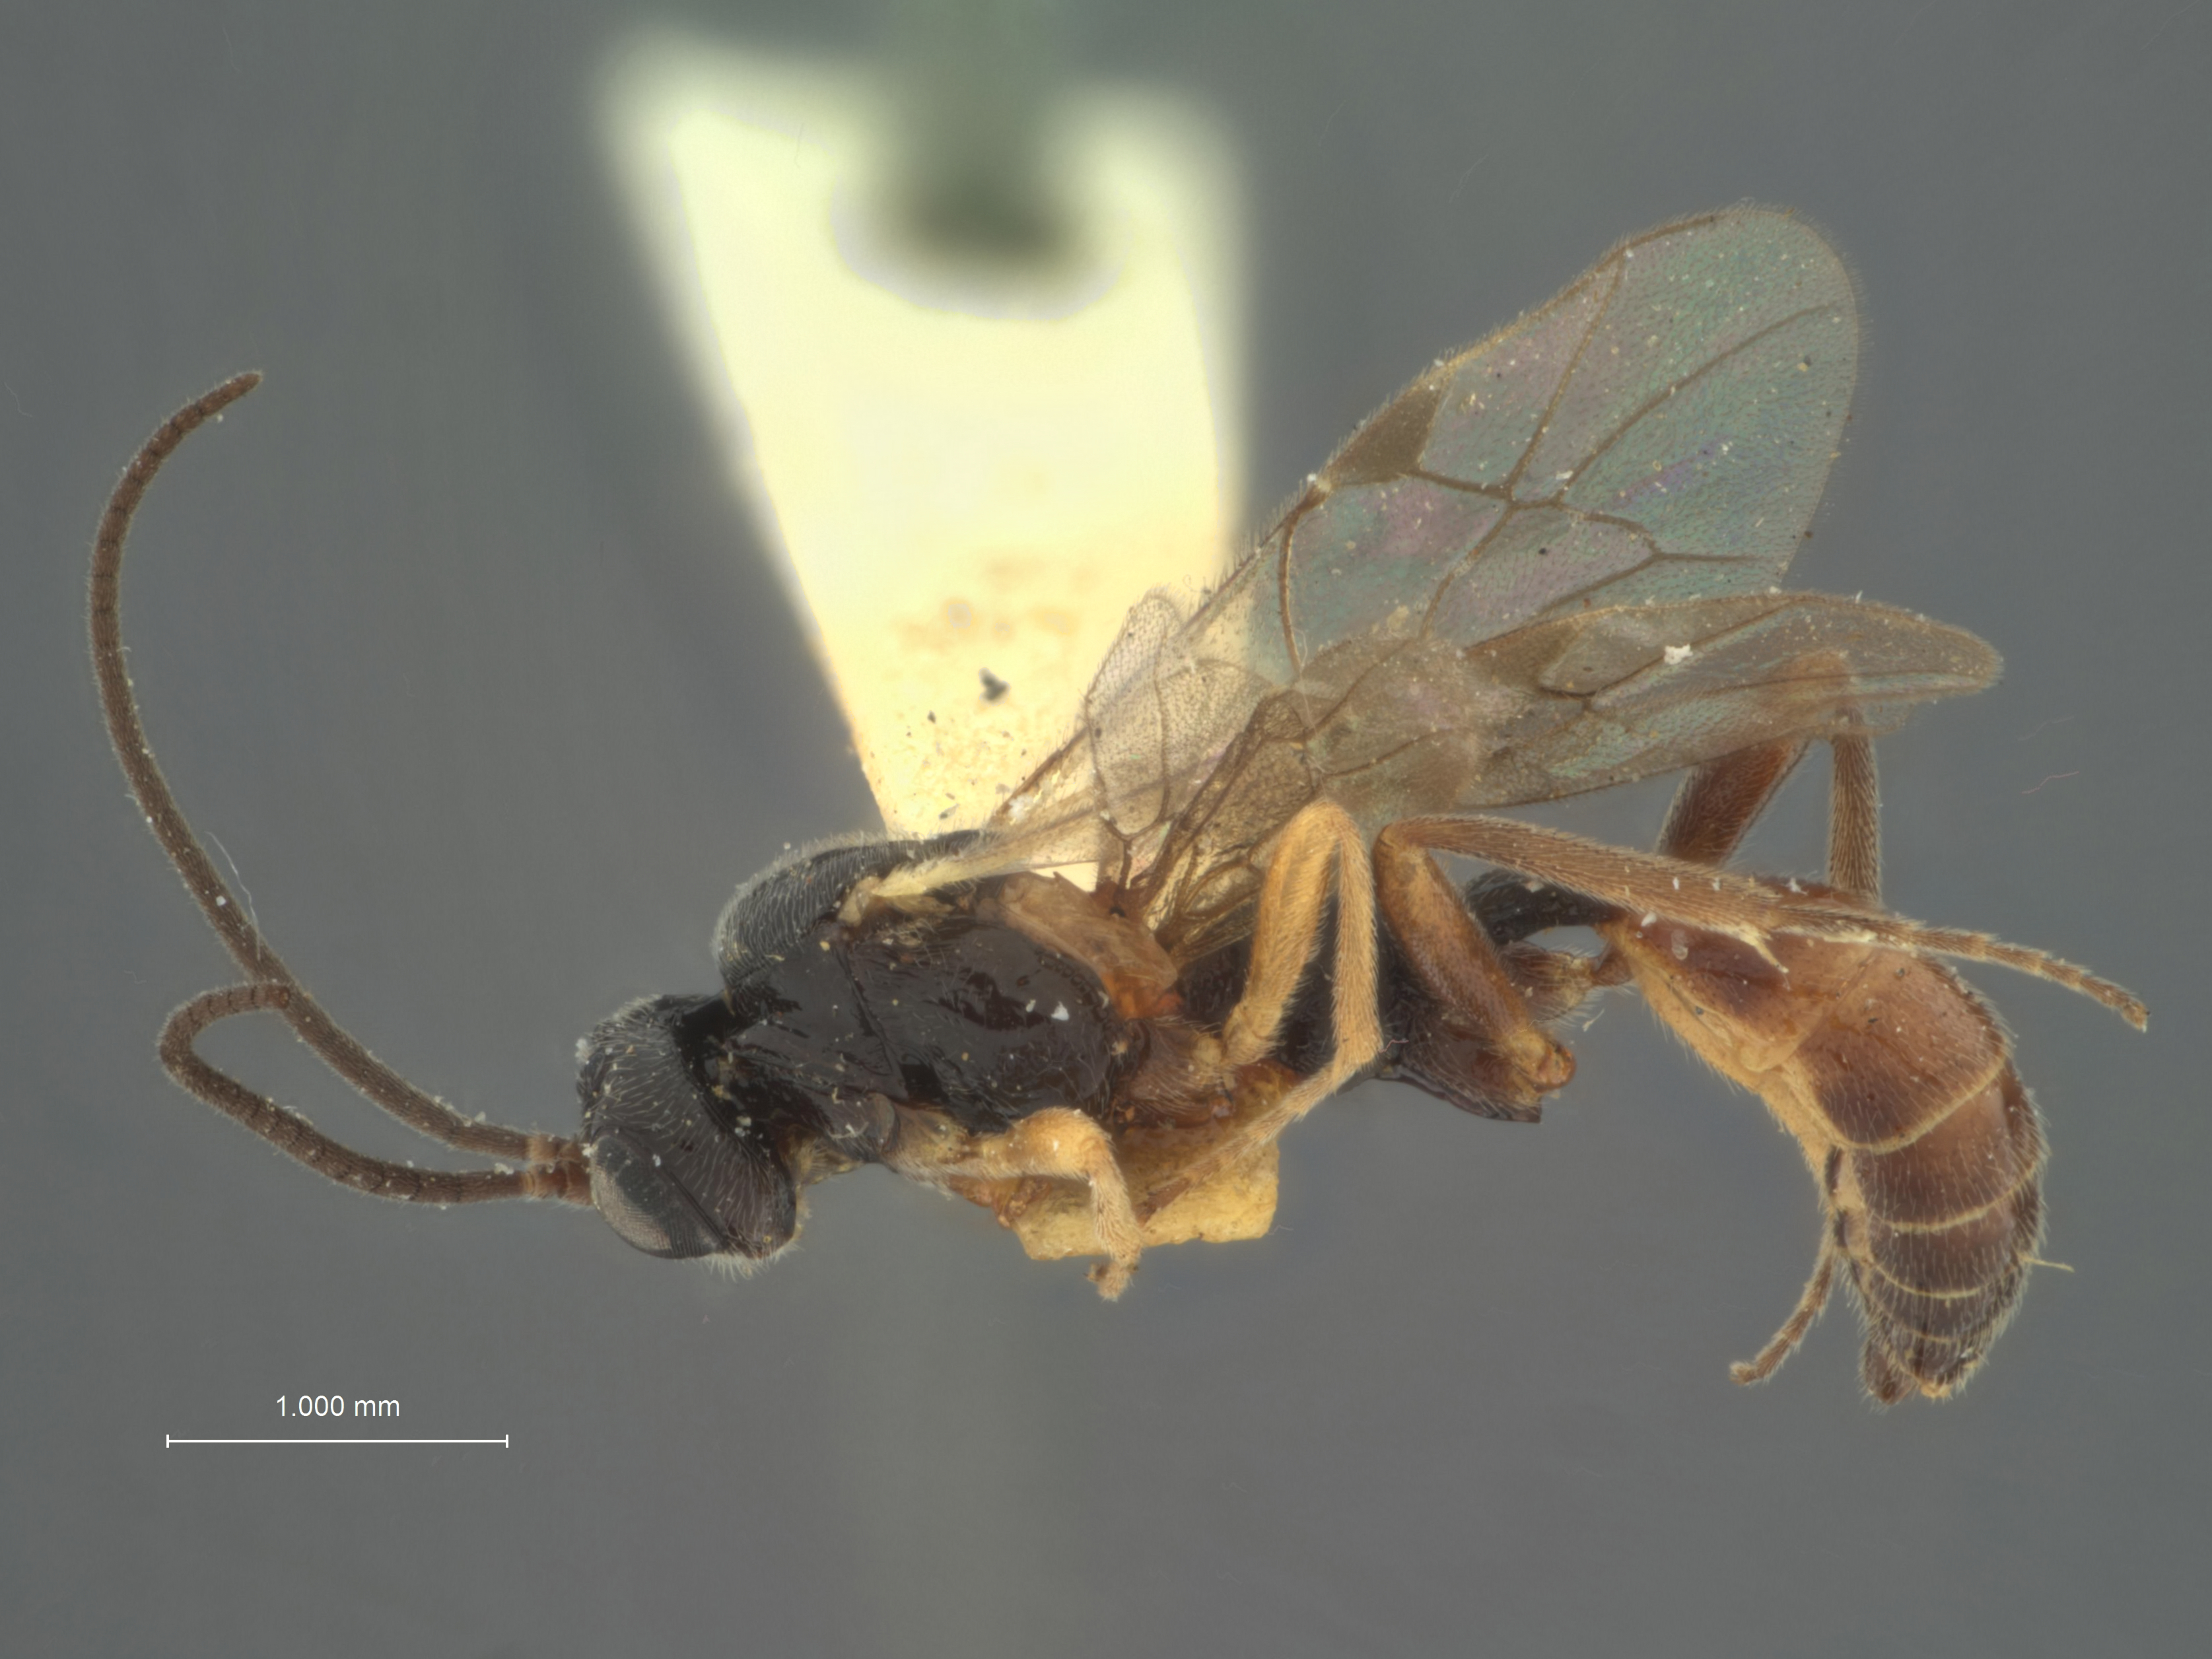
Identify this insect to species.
Orthopelma occidentale
